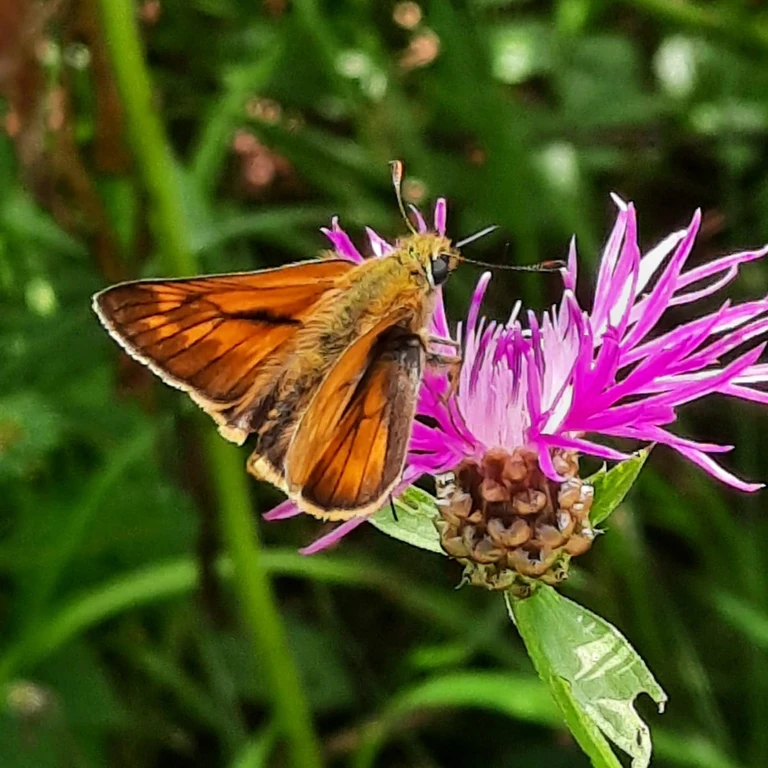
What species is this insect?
Ochlodes sylvanus (also Ochlodes venata)
